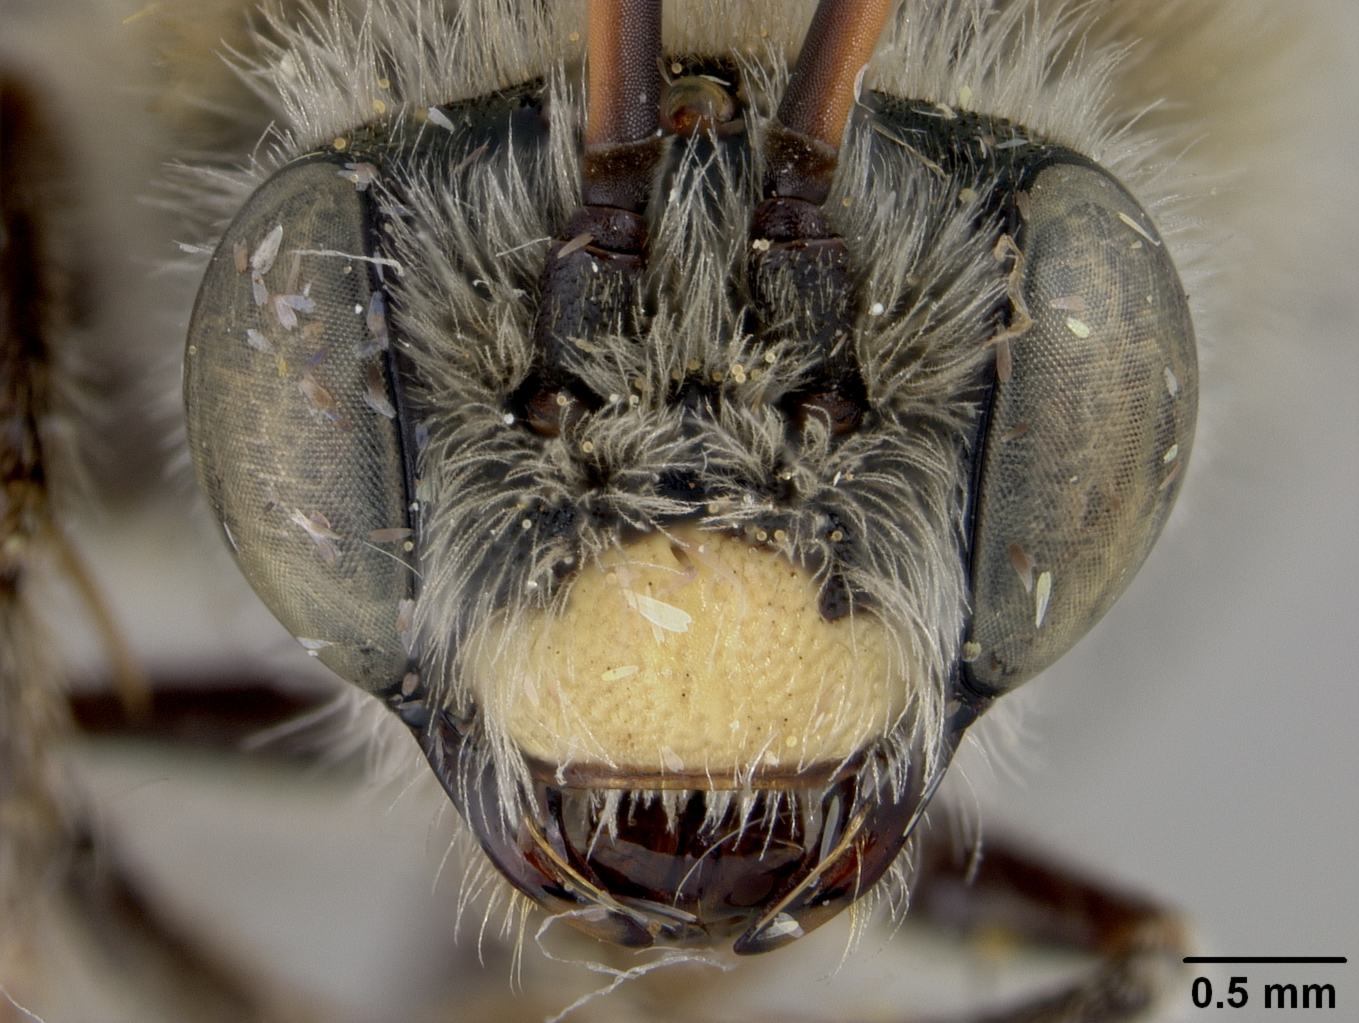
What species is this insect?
Melissodes griseihirta
